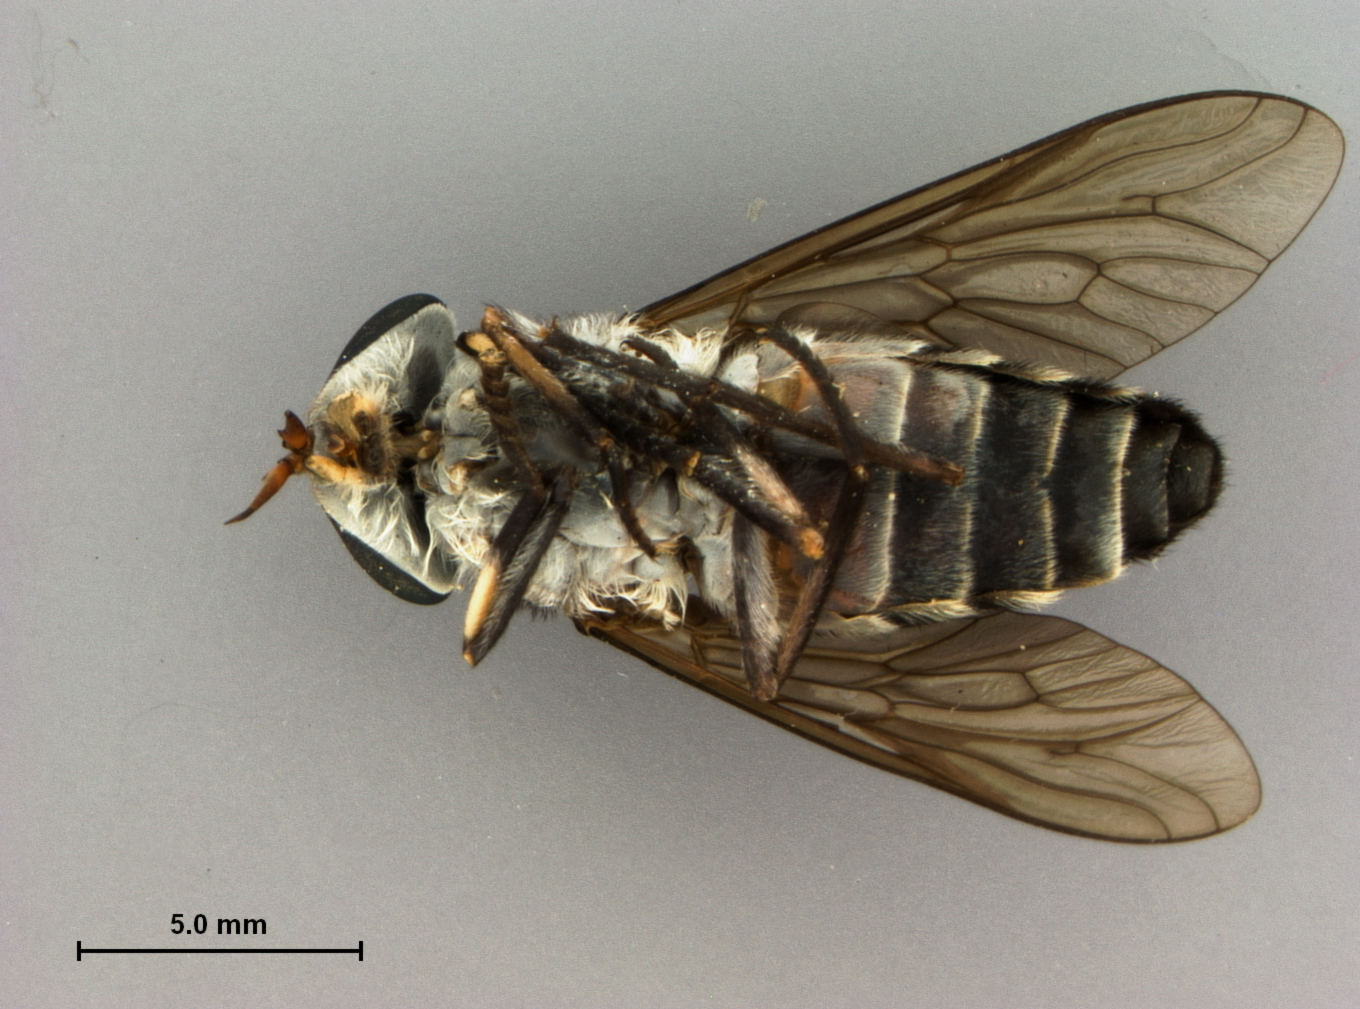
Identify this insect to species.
Tabanus albocirulus (also Tabanus albocirculus)
